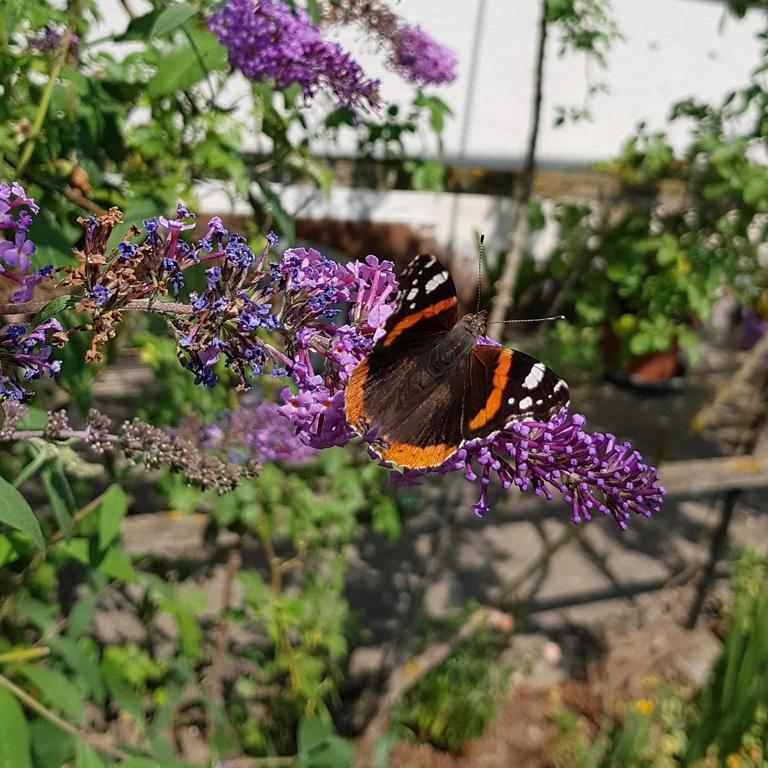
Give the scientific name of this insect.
Vanessa atalanta
